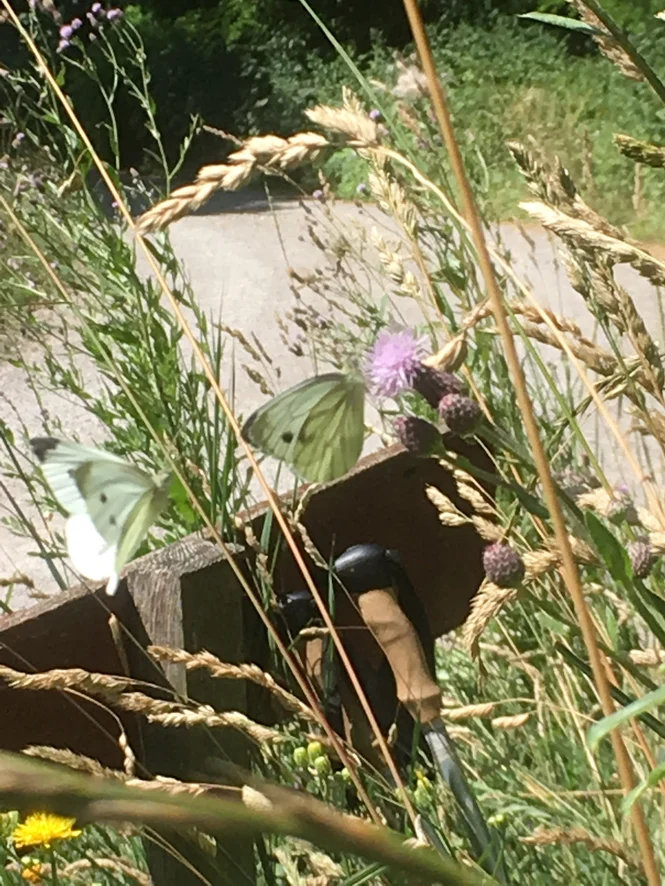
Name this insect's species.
Pieris napi
